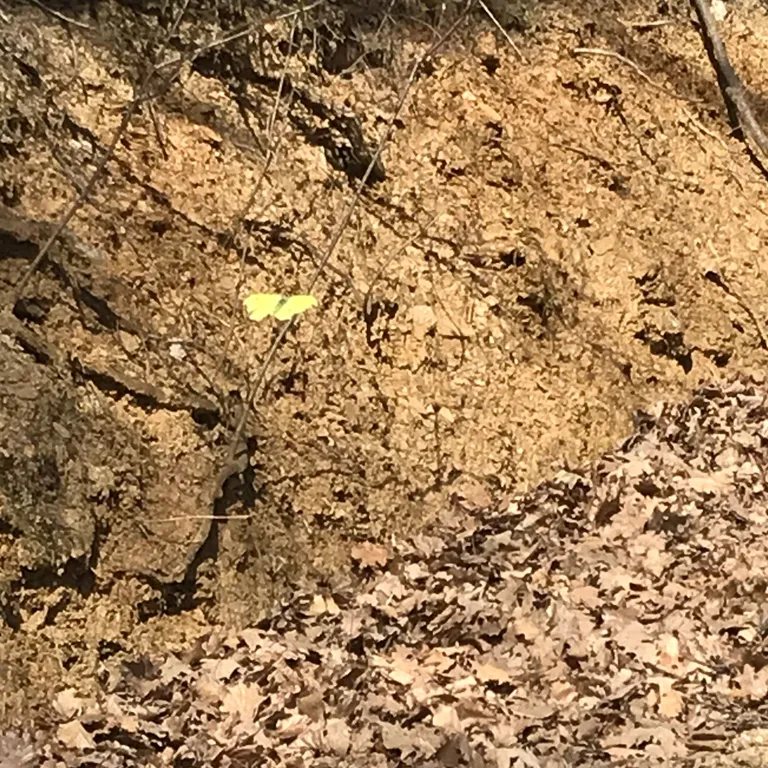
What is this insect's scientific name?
Gonepteryx rhamni
